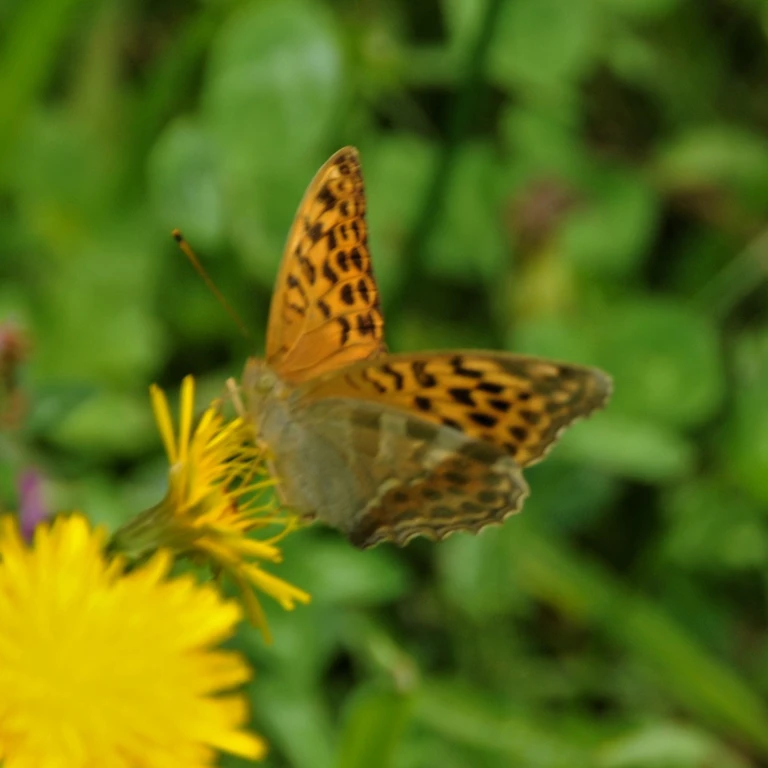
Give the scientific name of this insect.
Argynnis paphia
